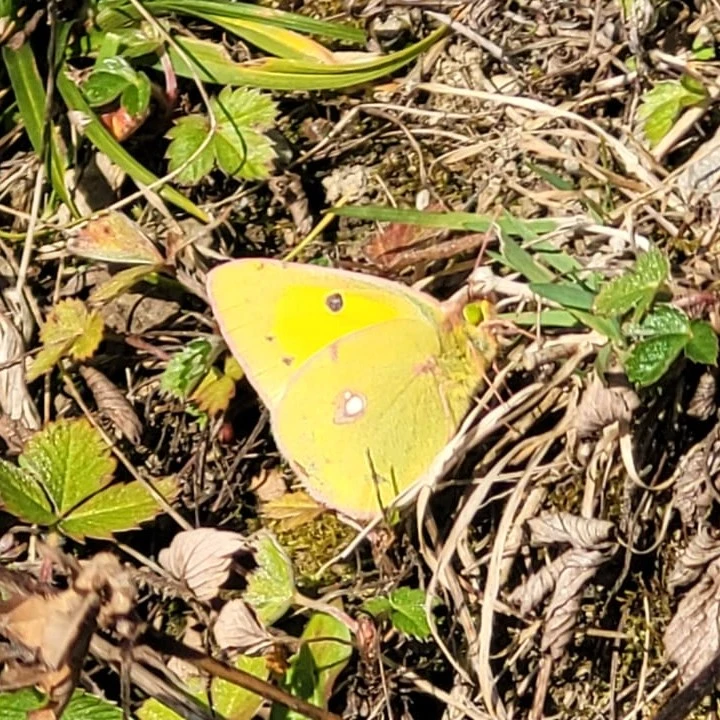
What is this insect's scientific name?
Colias croceus
